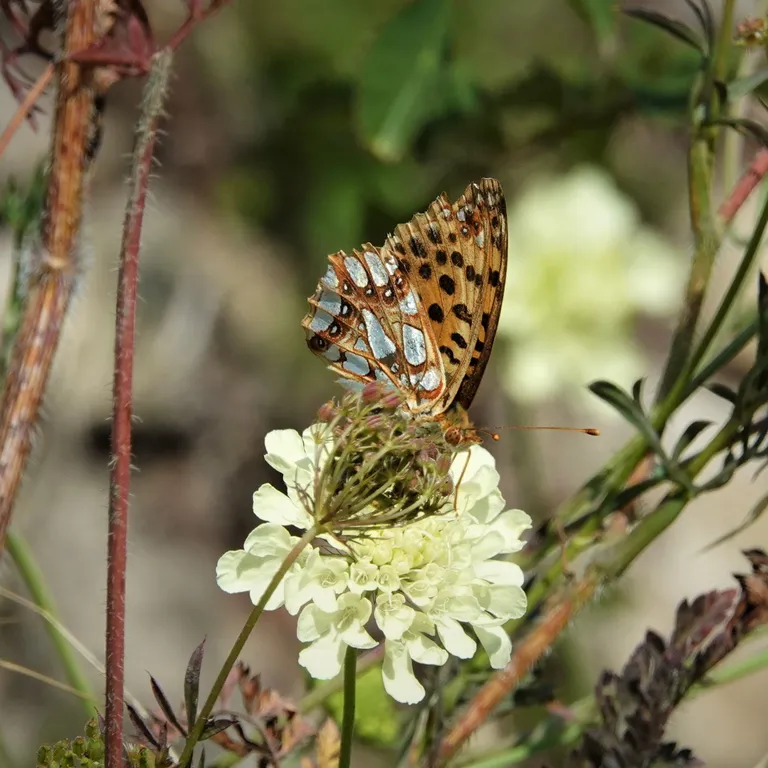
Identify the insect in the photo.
Issoria lathonia
